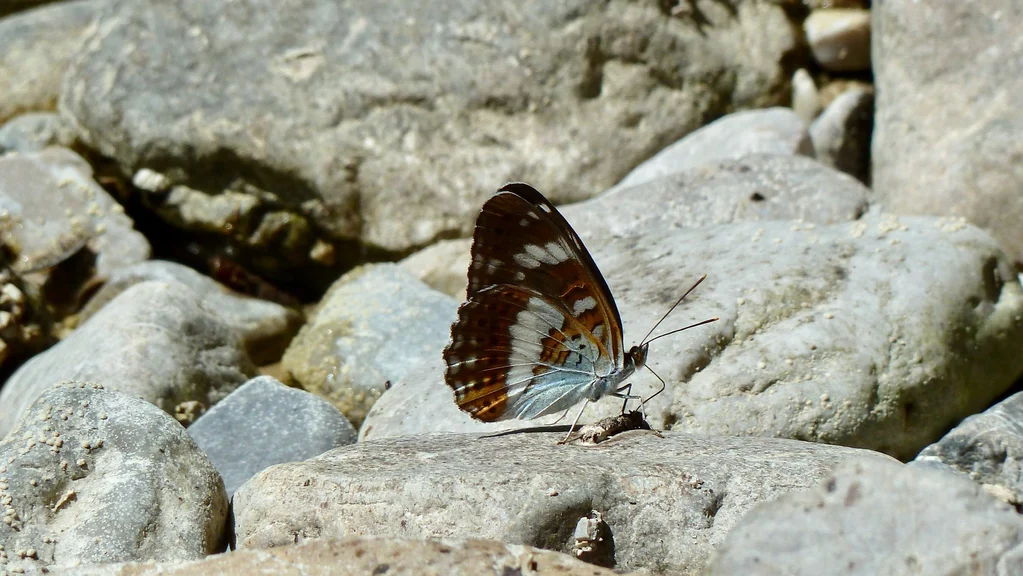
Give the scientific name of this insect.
Limenitis camilla (also Ladoga camilla)
